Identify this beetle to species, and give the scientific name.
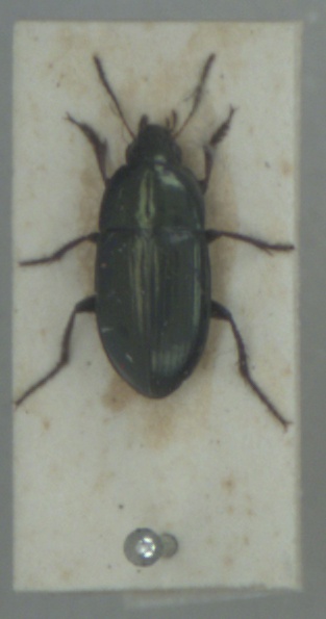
Amara aenea
